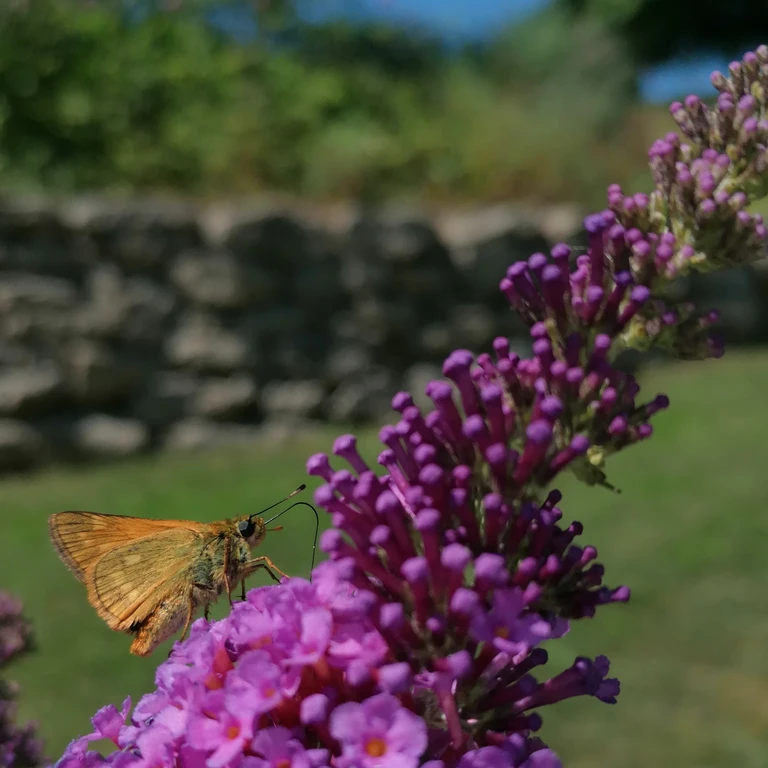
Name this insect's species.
Ochlodes sylvanus (also Ochlodes venata)
